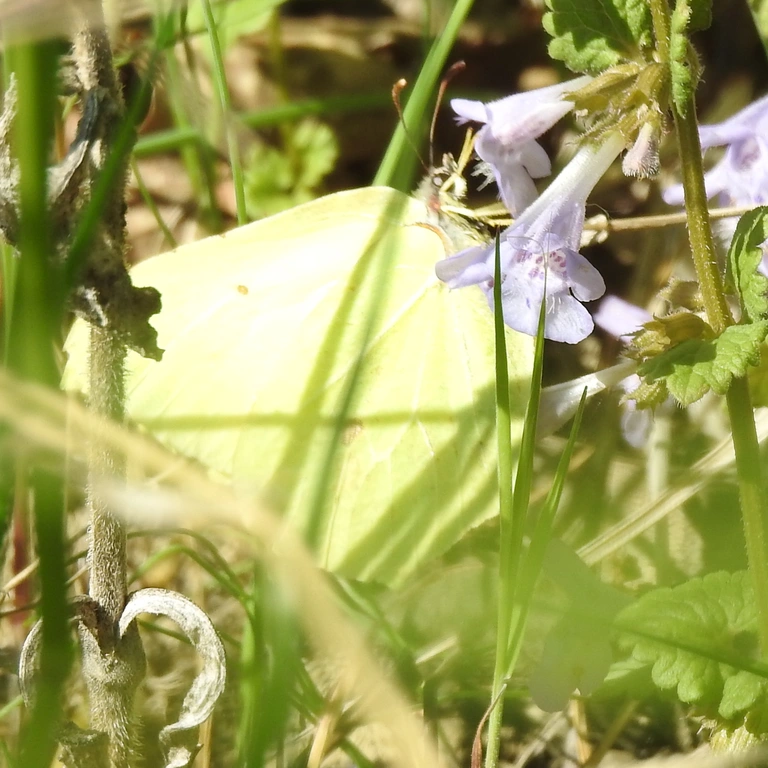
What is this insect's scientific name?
Gonepteryx rhamni
